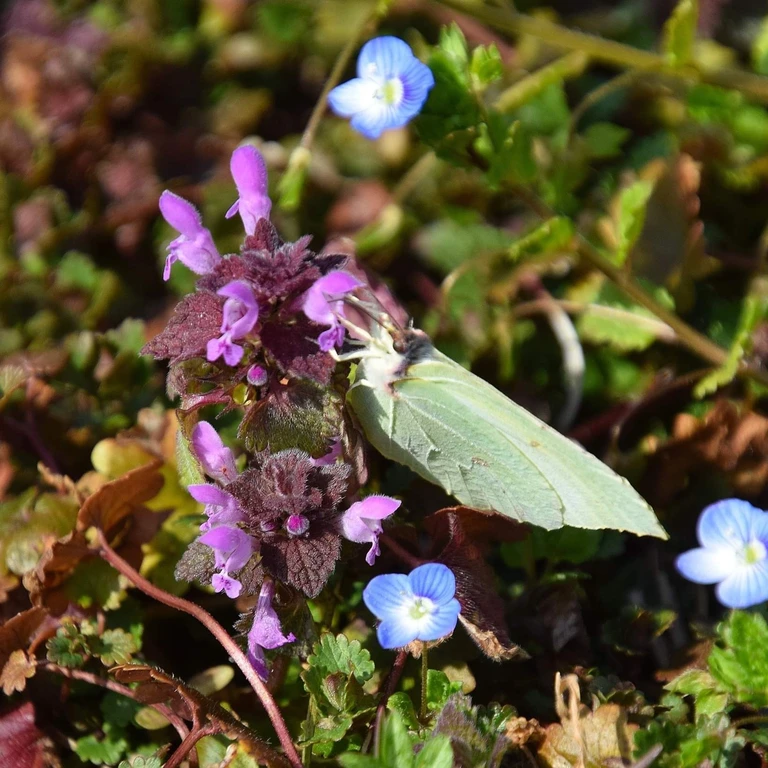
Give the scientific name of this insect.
Gonepteryx rhamni
